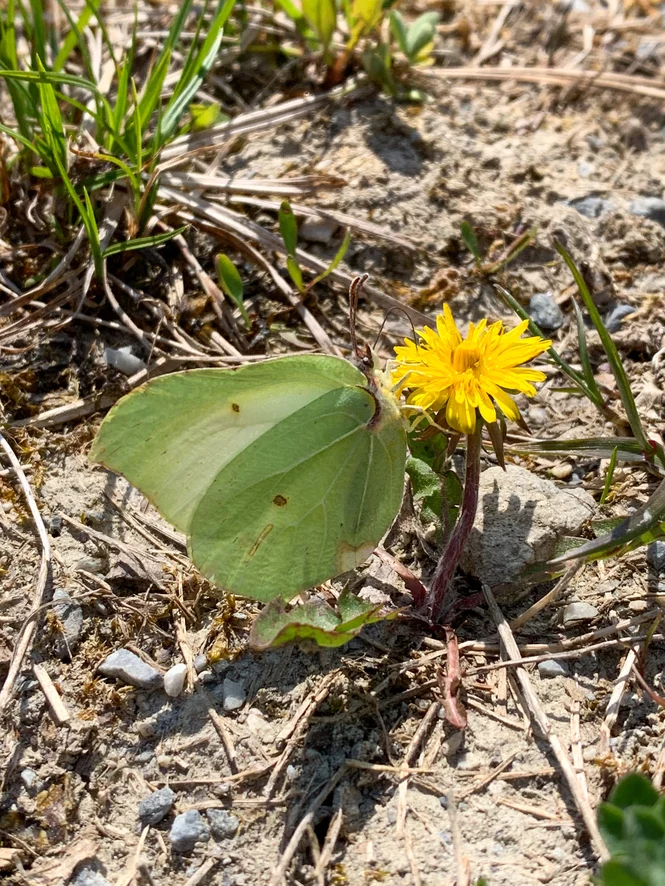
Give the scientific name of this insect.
Gonepteryx rhamni
